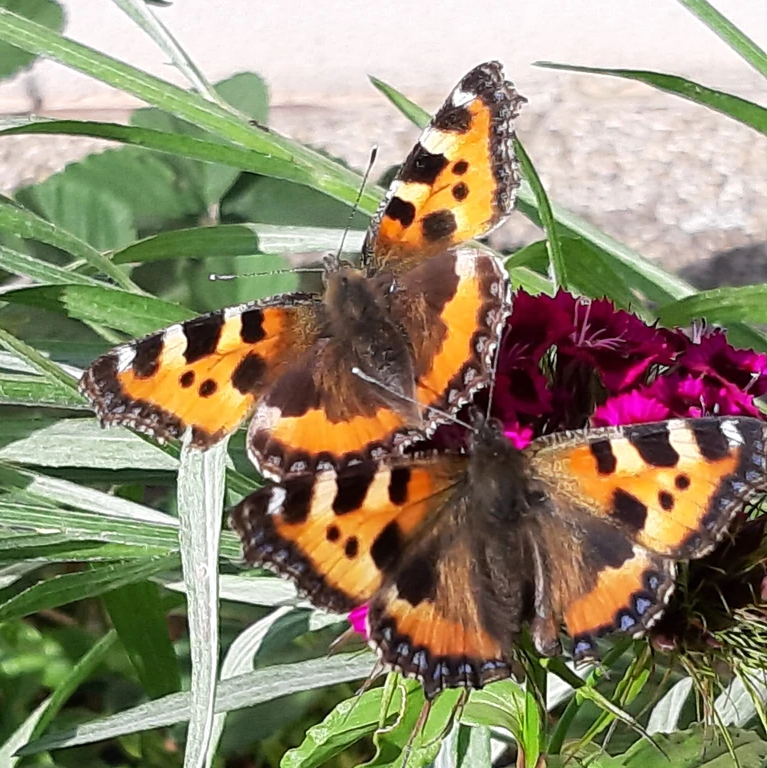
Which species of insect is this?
Aglais urticae
